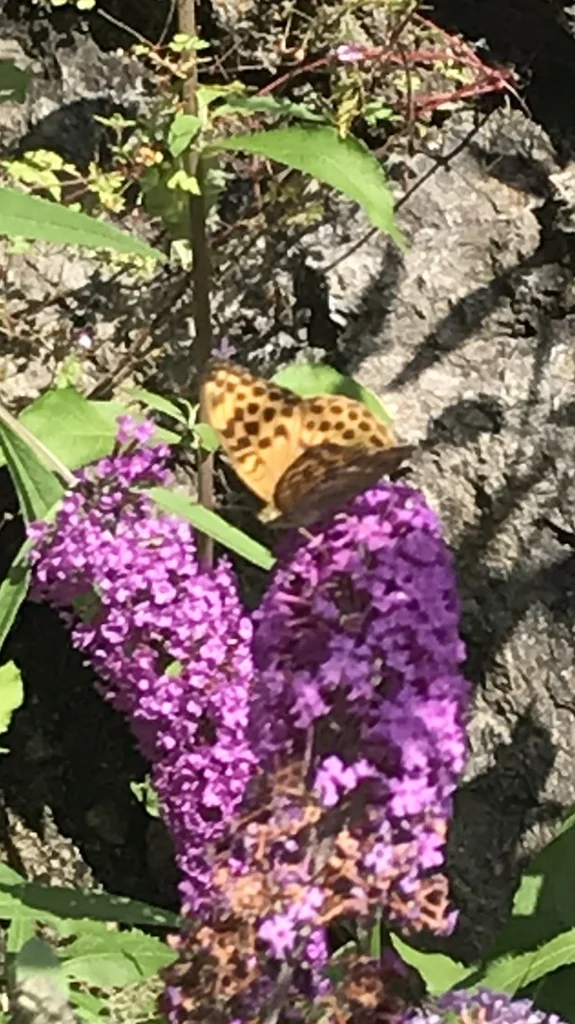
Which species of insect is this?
Argynnis paphia
